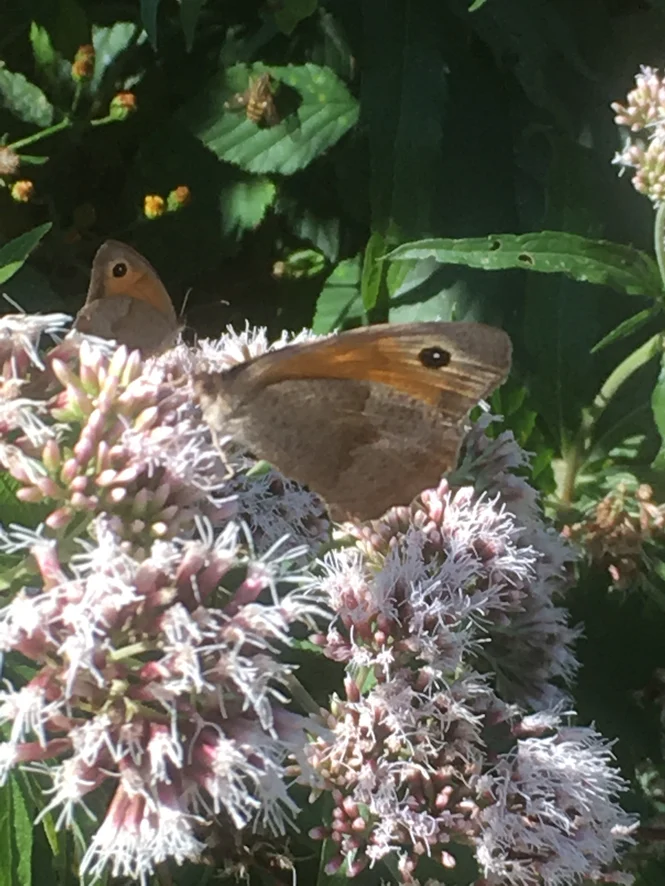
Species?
Maniola jurtina
